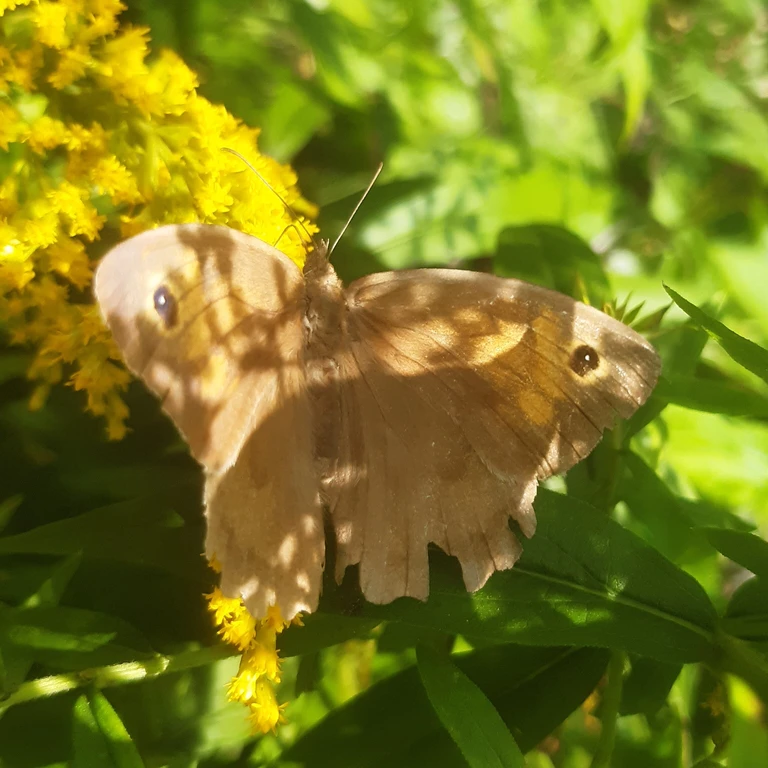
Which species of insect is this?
Maniola jurtina
